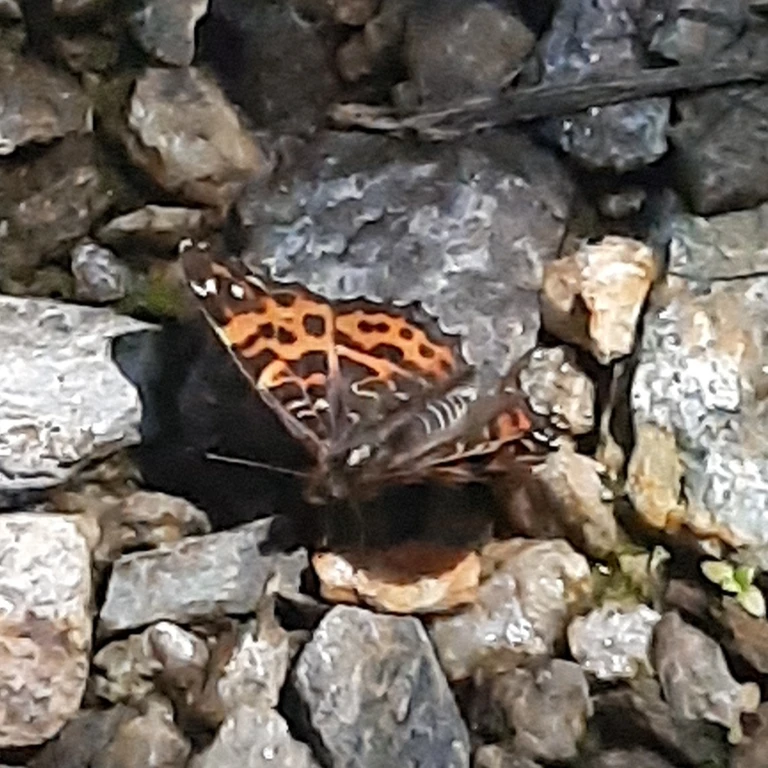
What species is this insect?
Araschnia levana
